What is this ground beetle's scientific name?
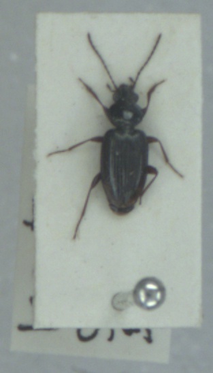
Bembidion iricolor
